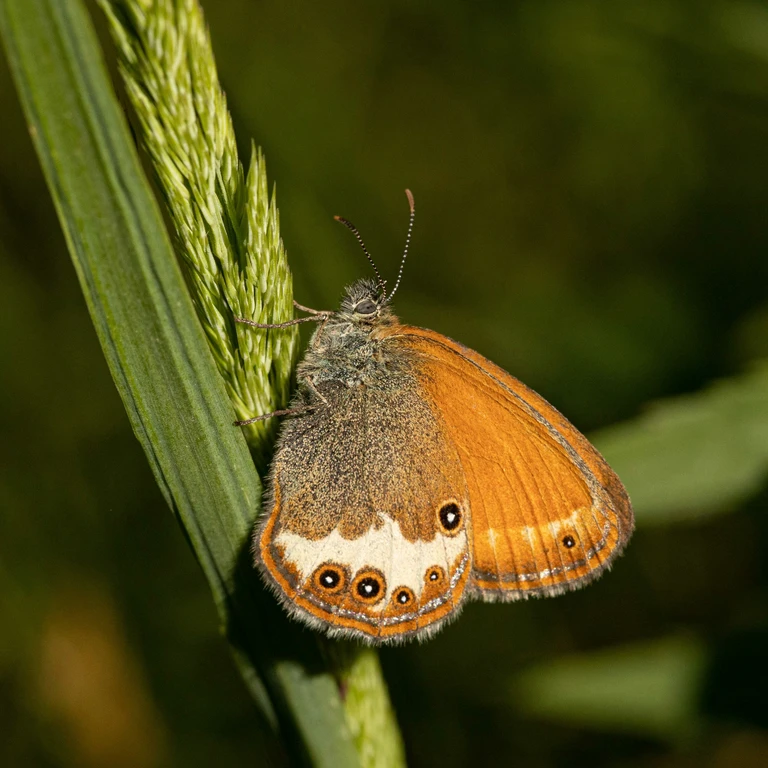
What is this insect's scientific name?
Coenonympha arcania
